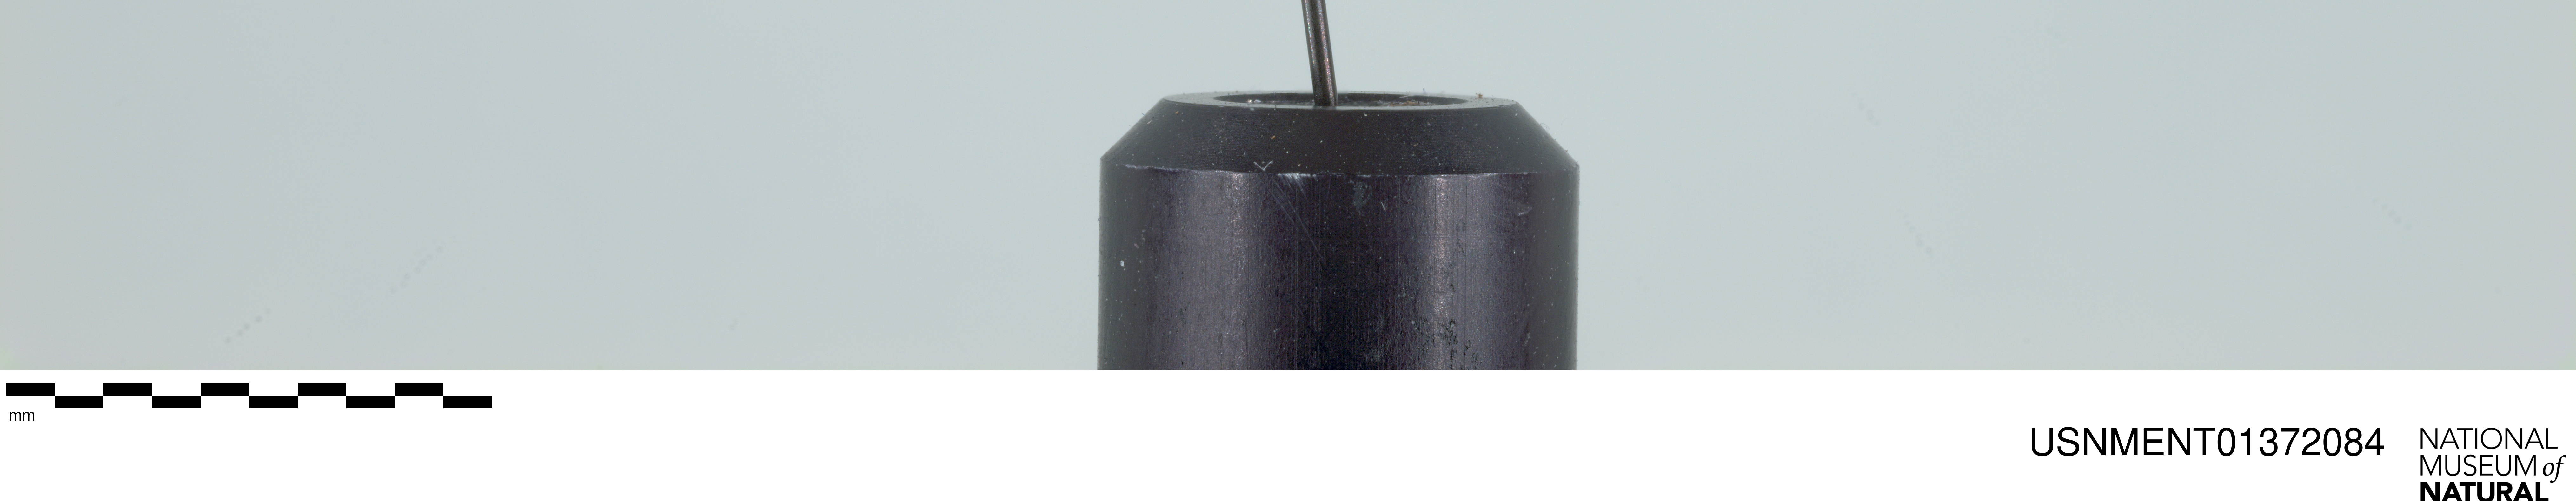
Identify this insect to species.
Neorhynchocephalus volaticus
